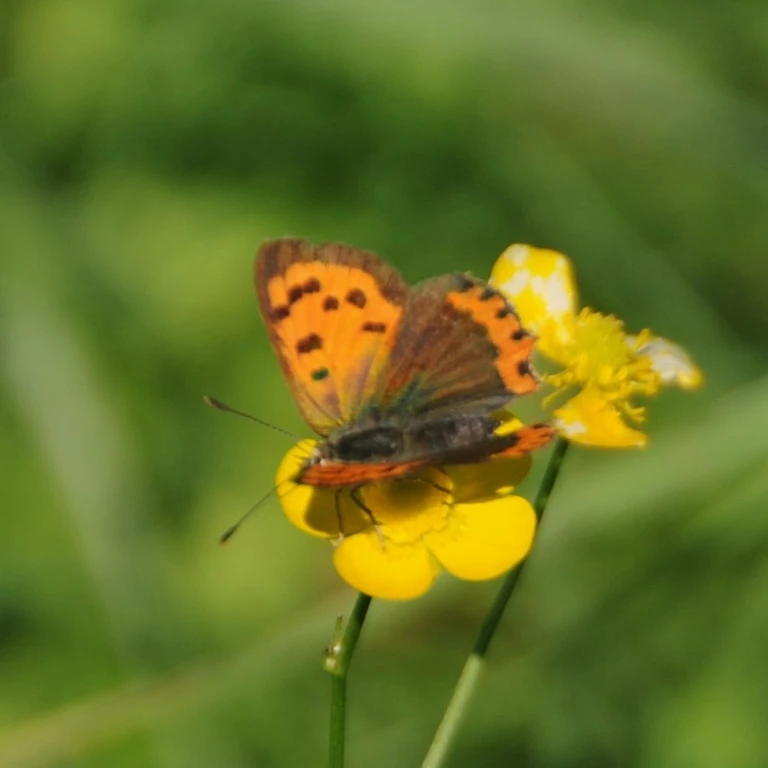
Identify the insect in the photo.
Lycaena phlaeas
